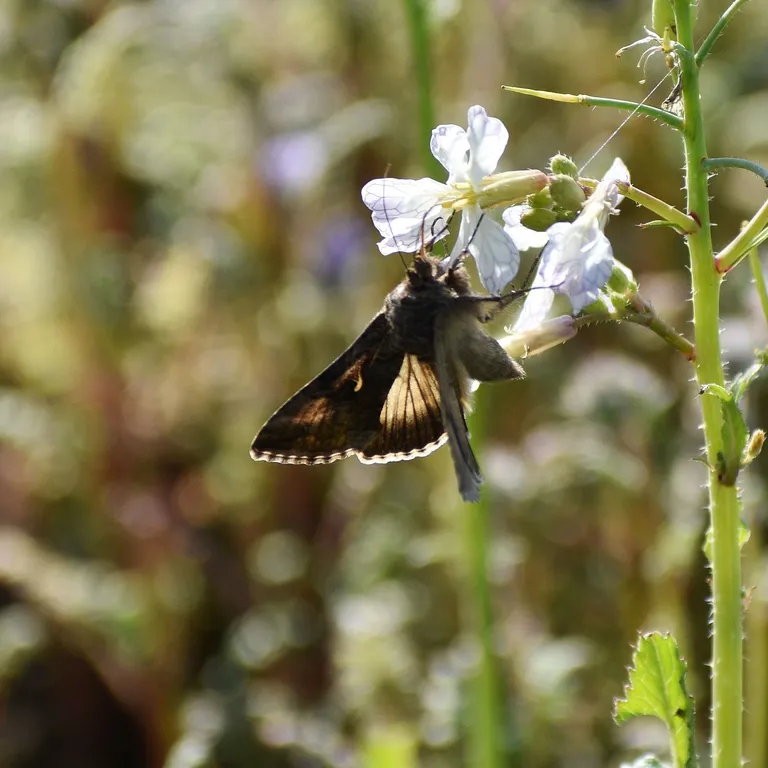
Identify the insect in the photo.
Autographa gamma
